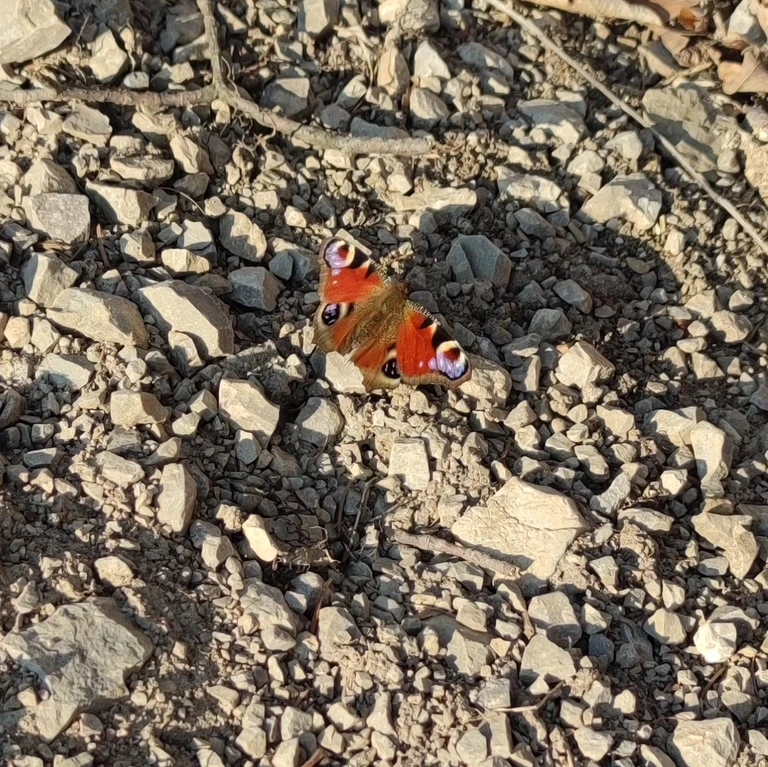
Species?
Aglais io
